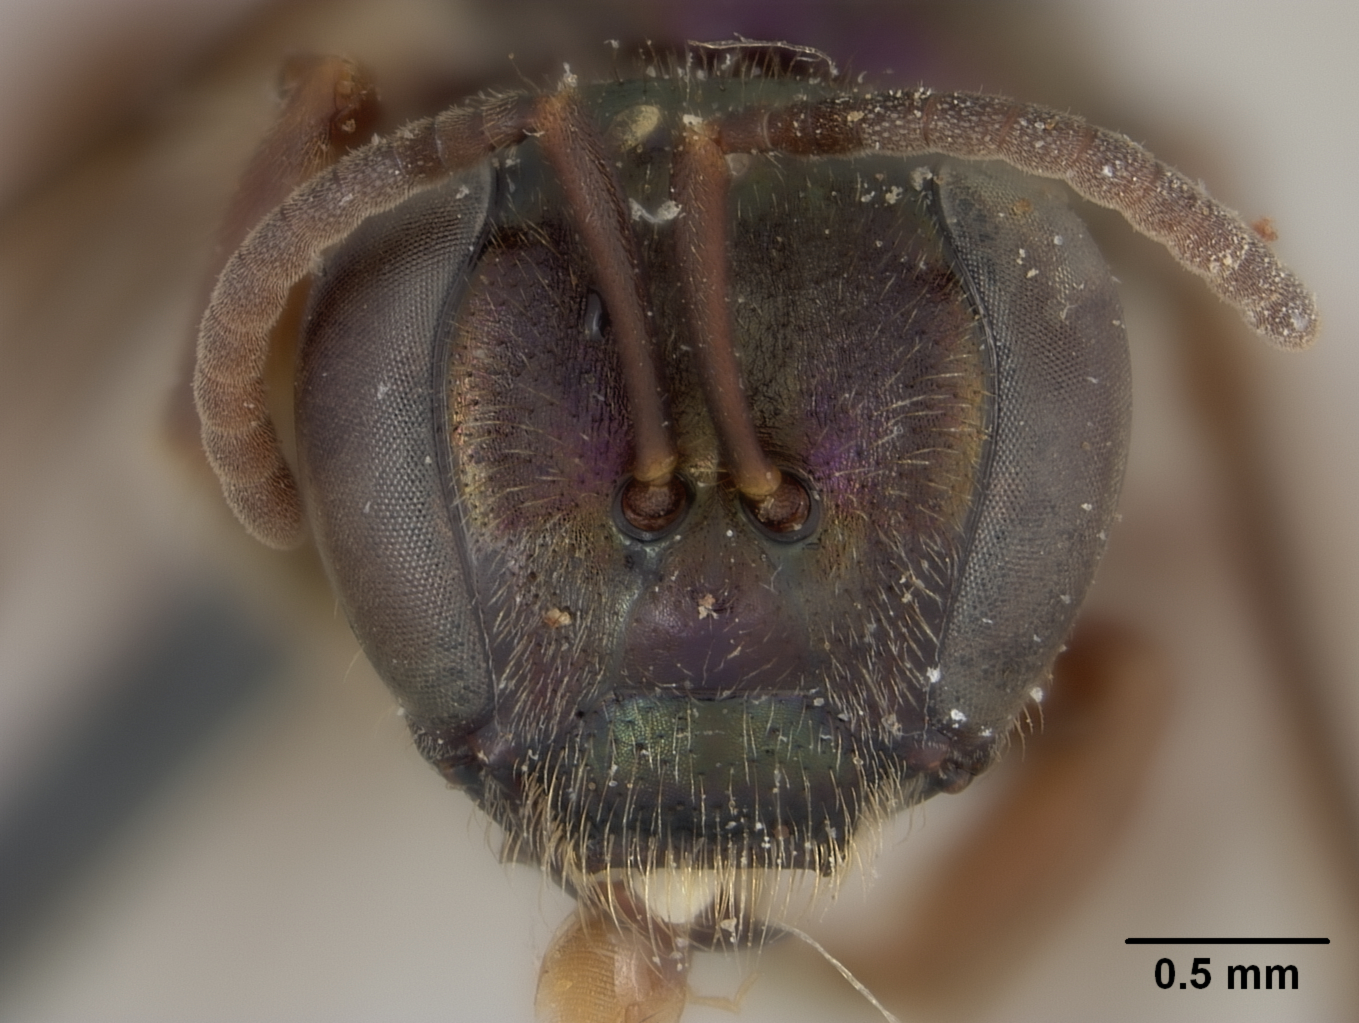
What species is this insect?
Halictus saffordi
